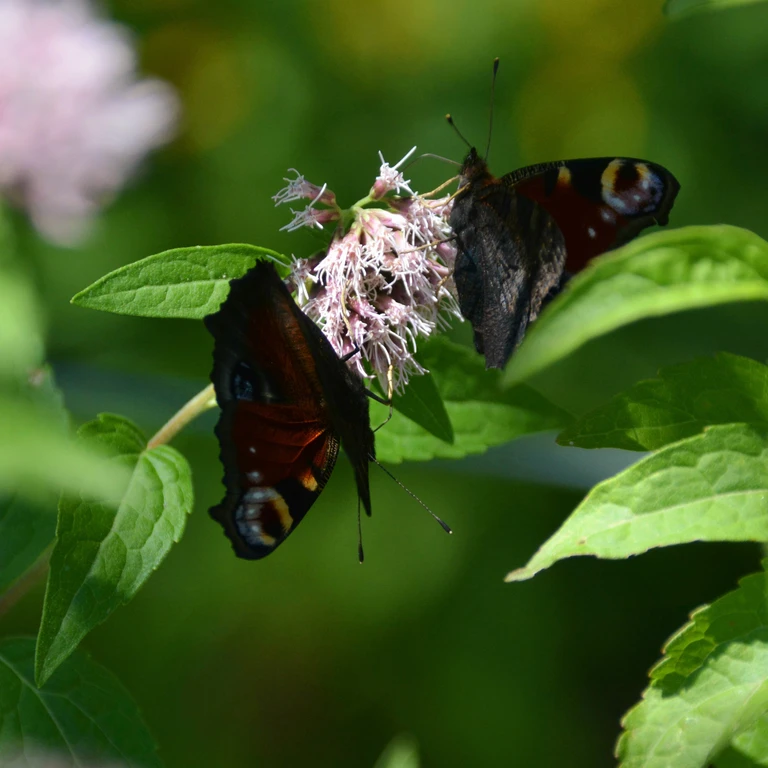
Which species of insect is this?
Aglais io
